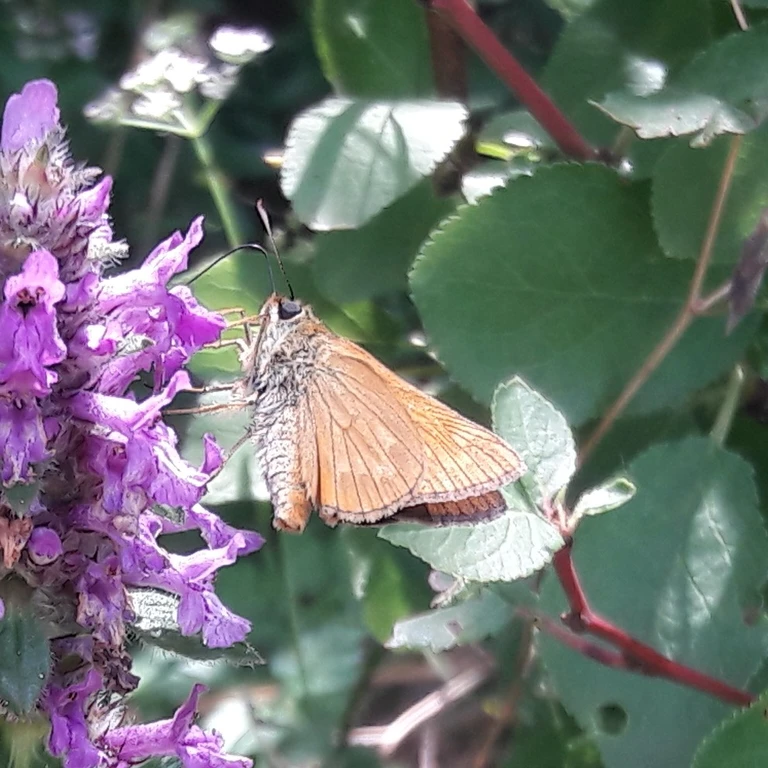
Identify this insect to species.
Ochlodes sylvanus (also Ochlodes venata)
